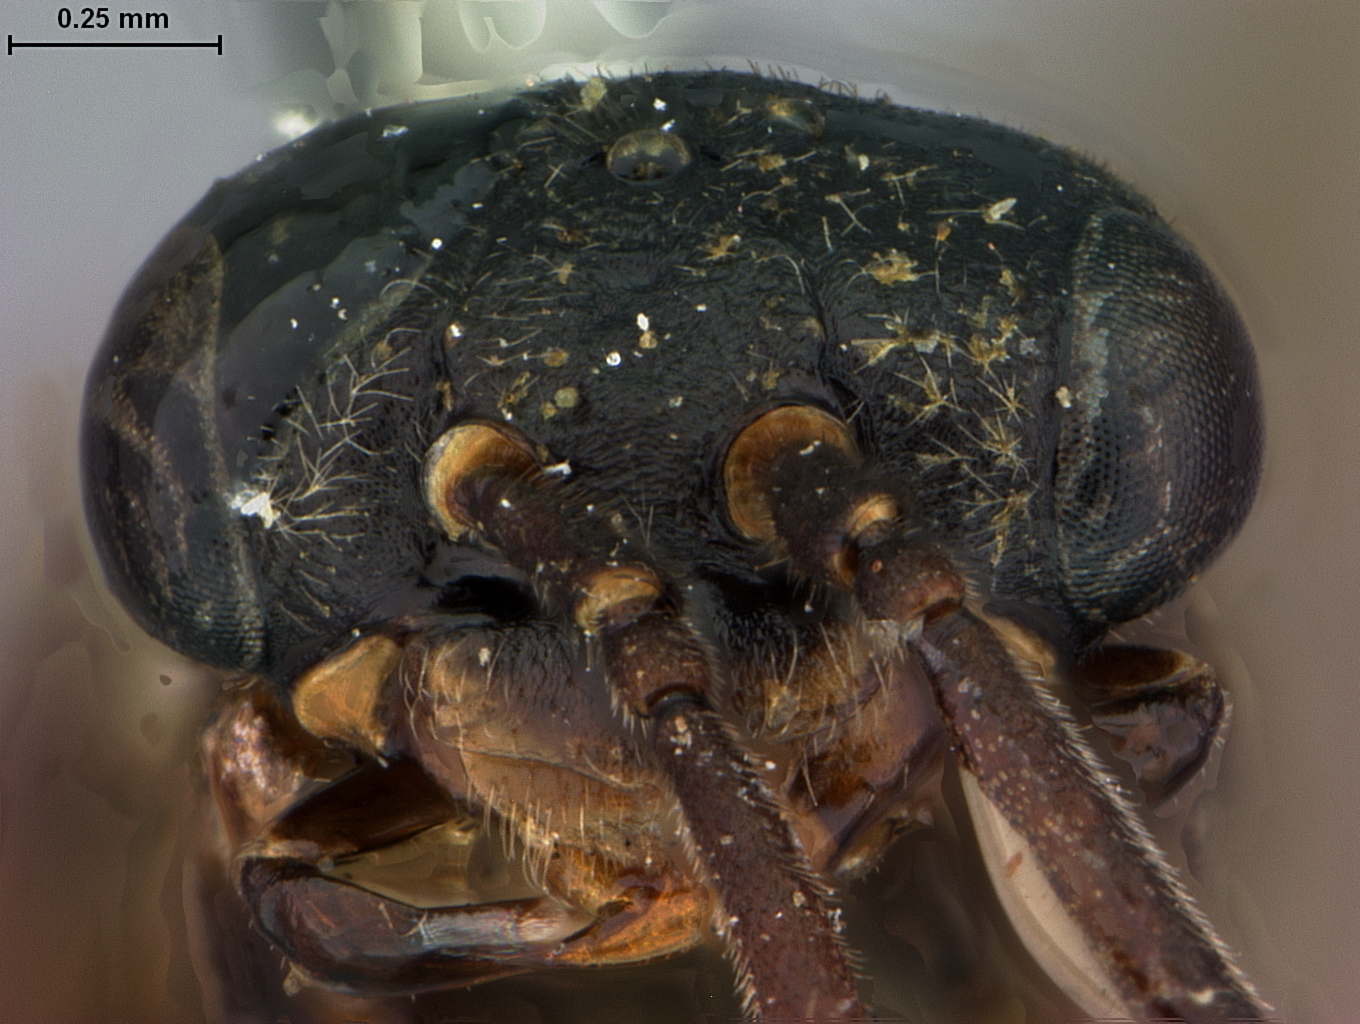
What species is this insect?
Pleroneura schwarzi
